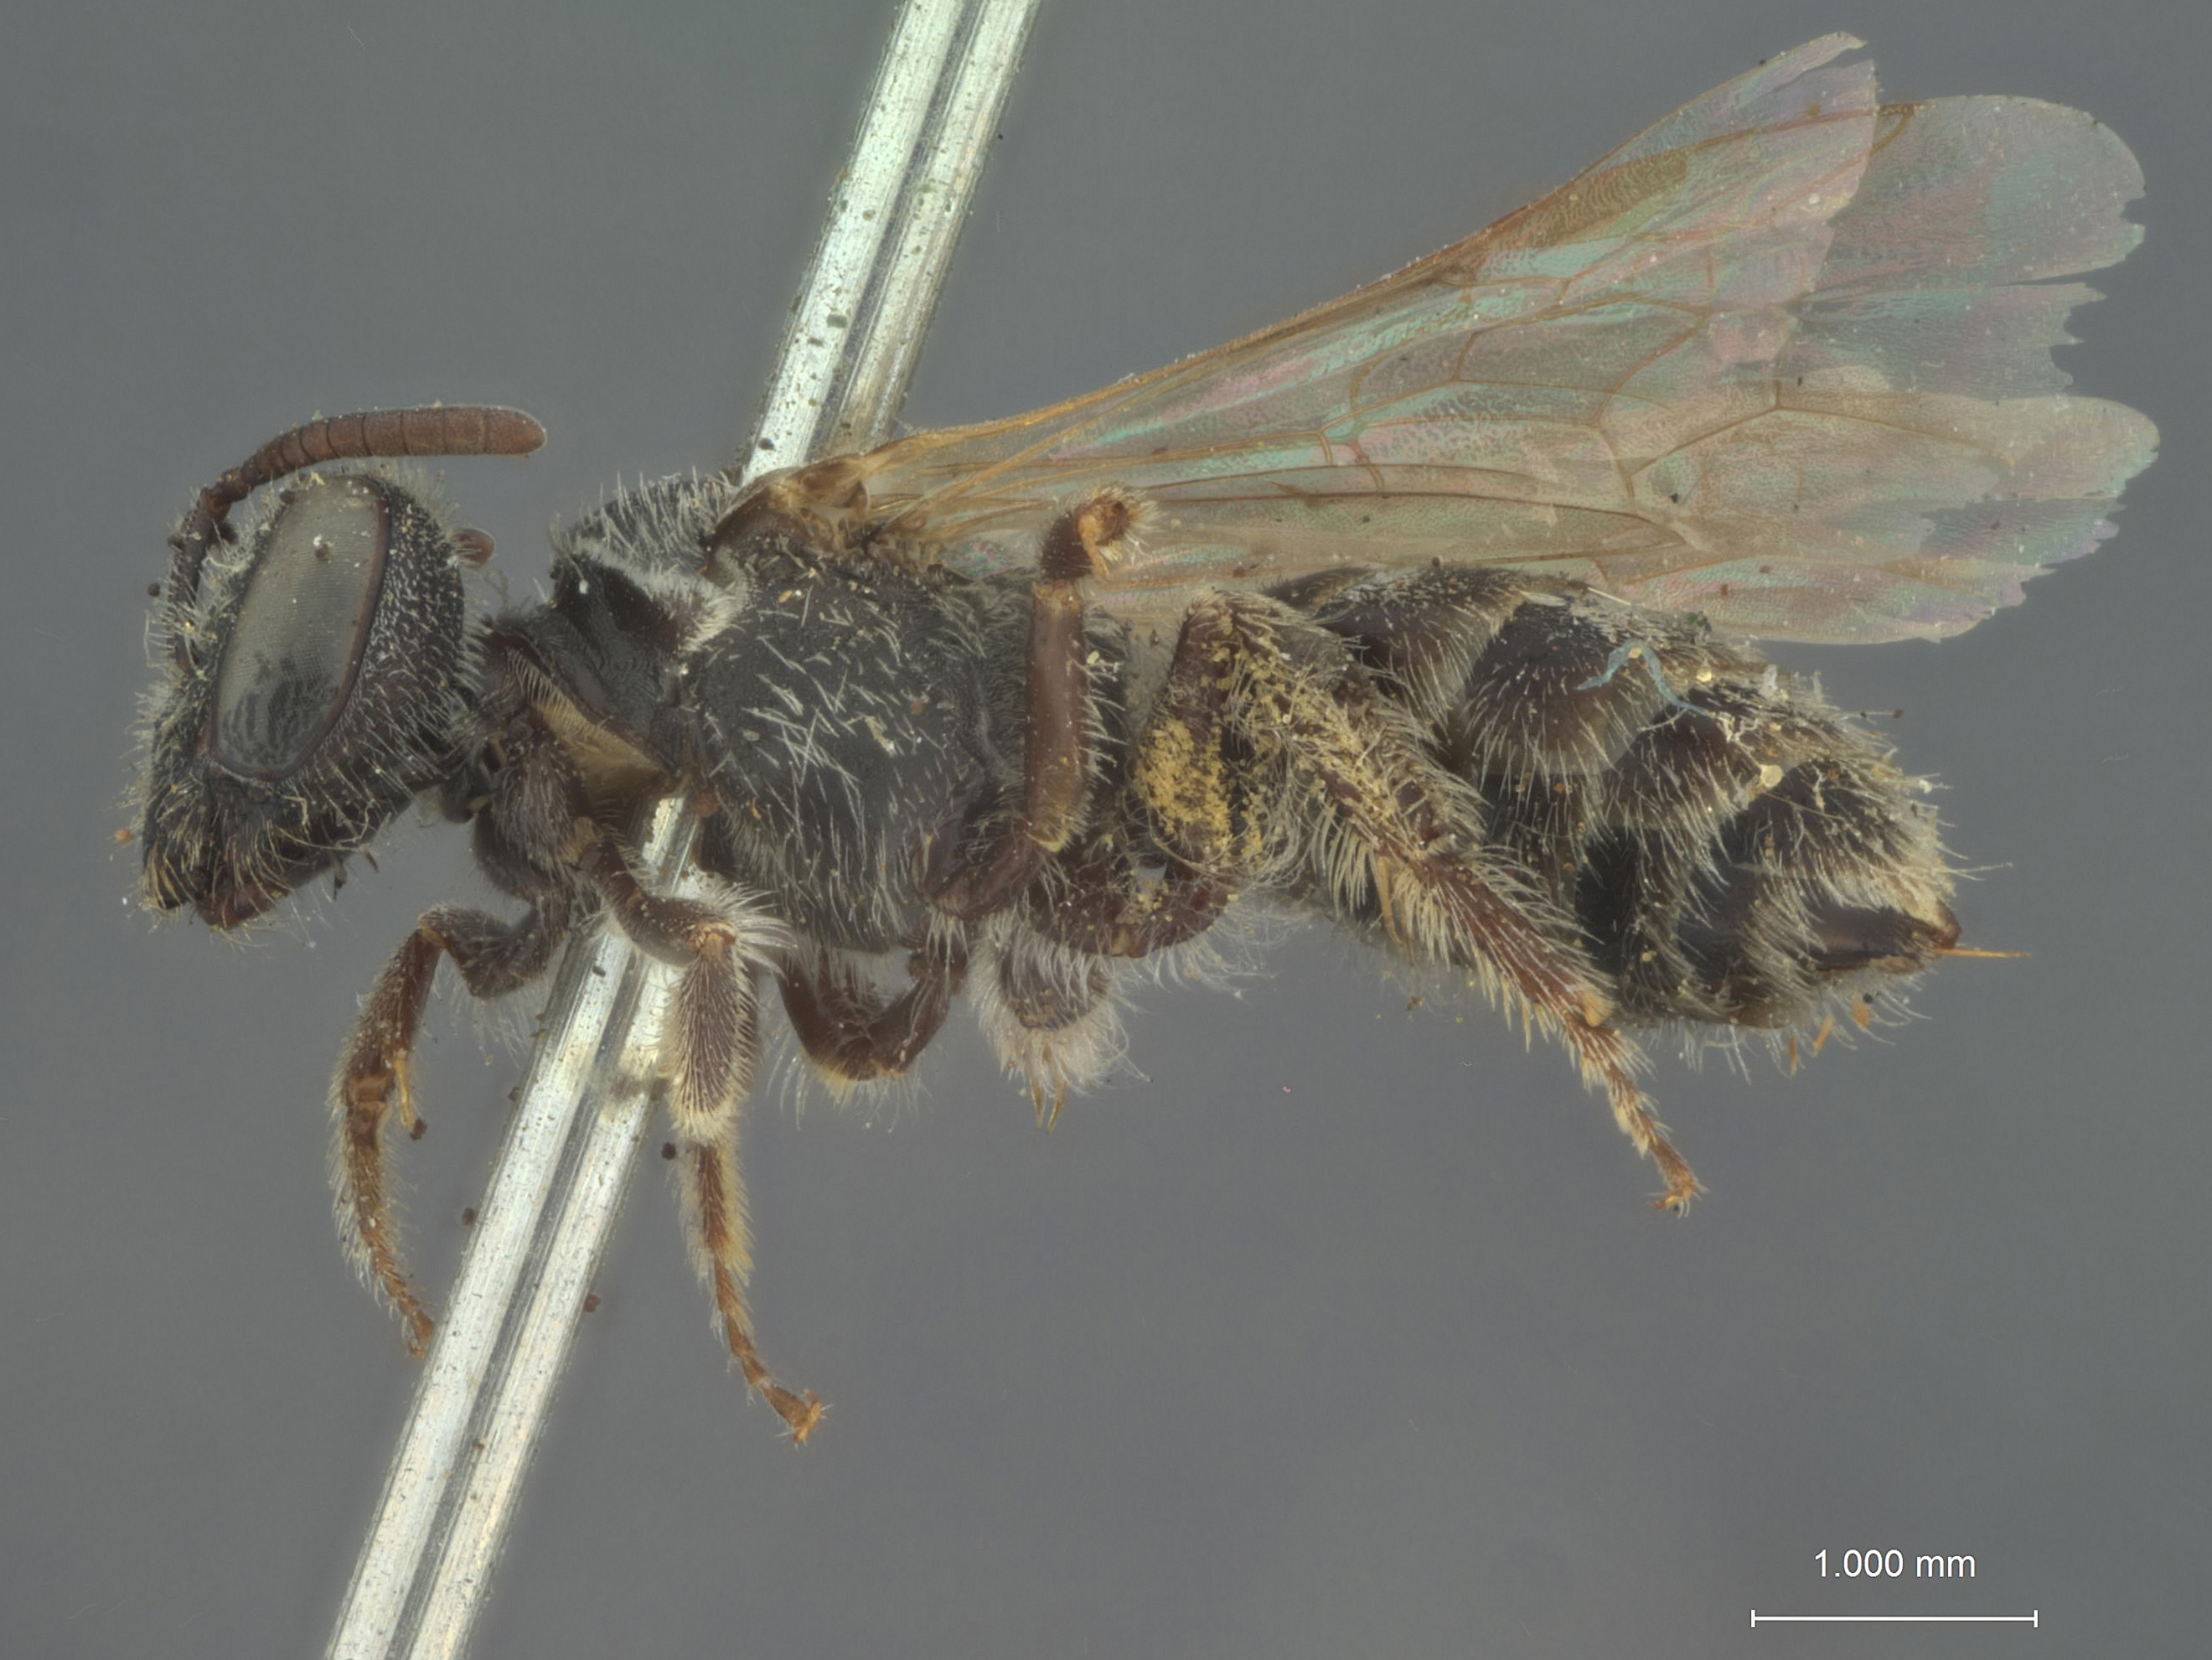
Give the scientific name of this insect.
Halictus cordleyi
